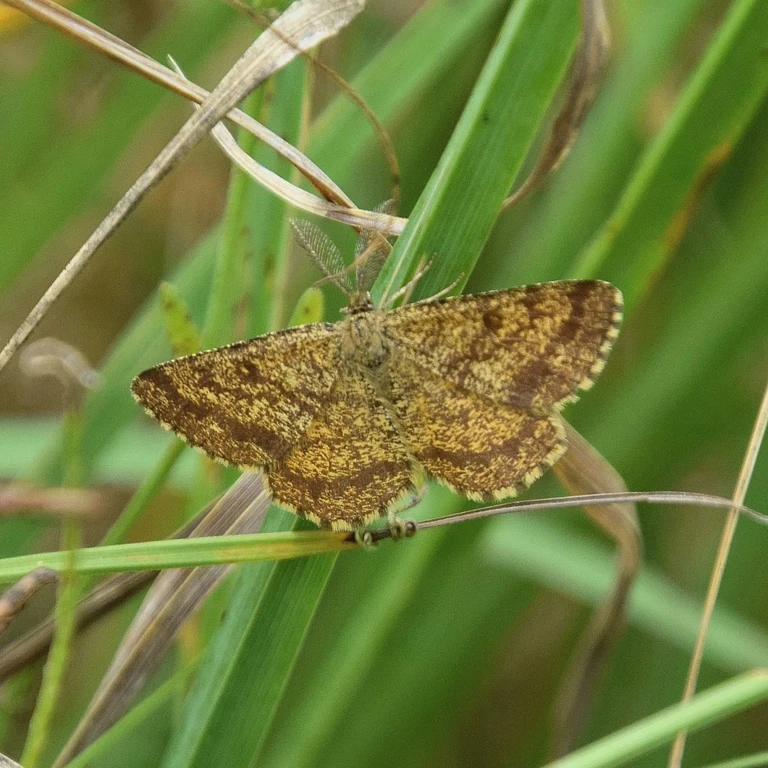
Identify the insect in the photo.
Ematurga atomaria
